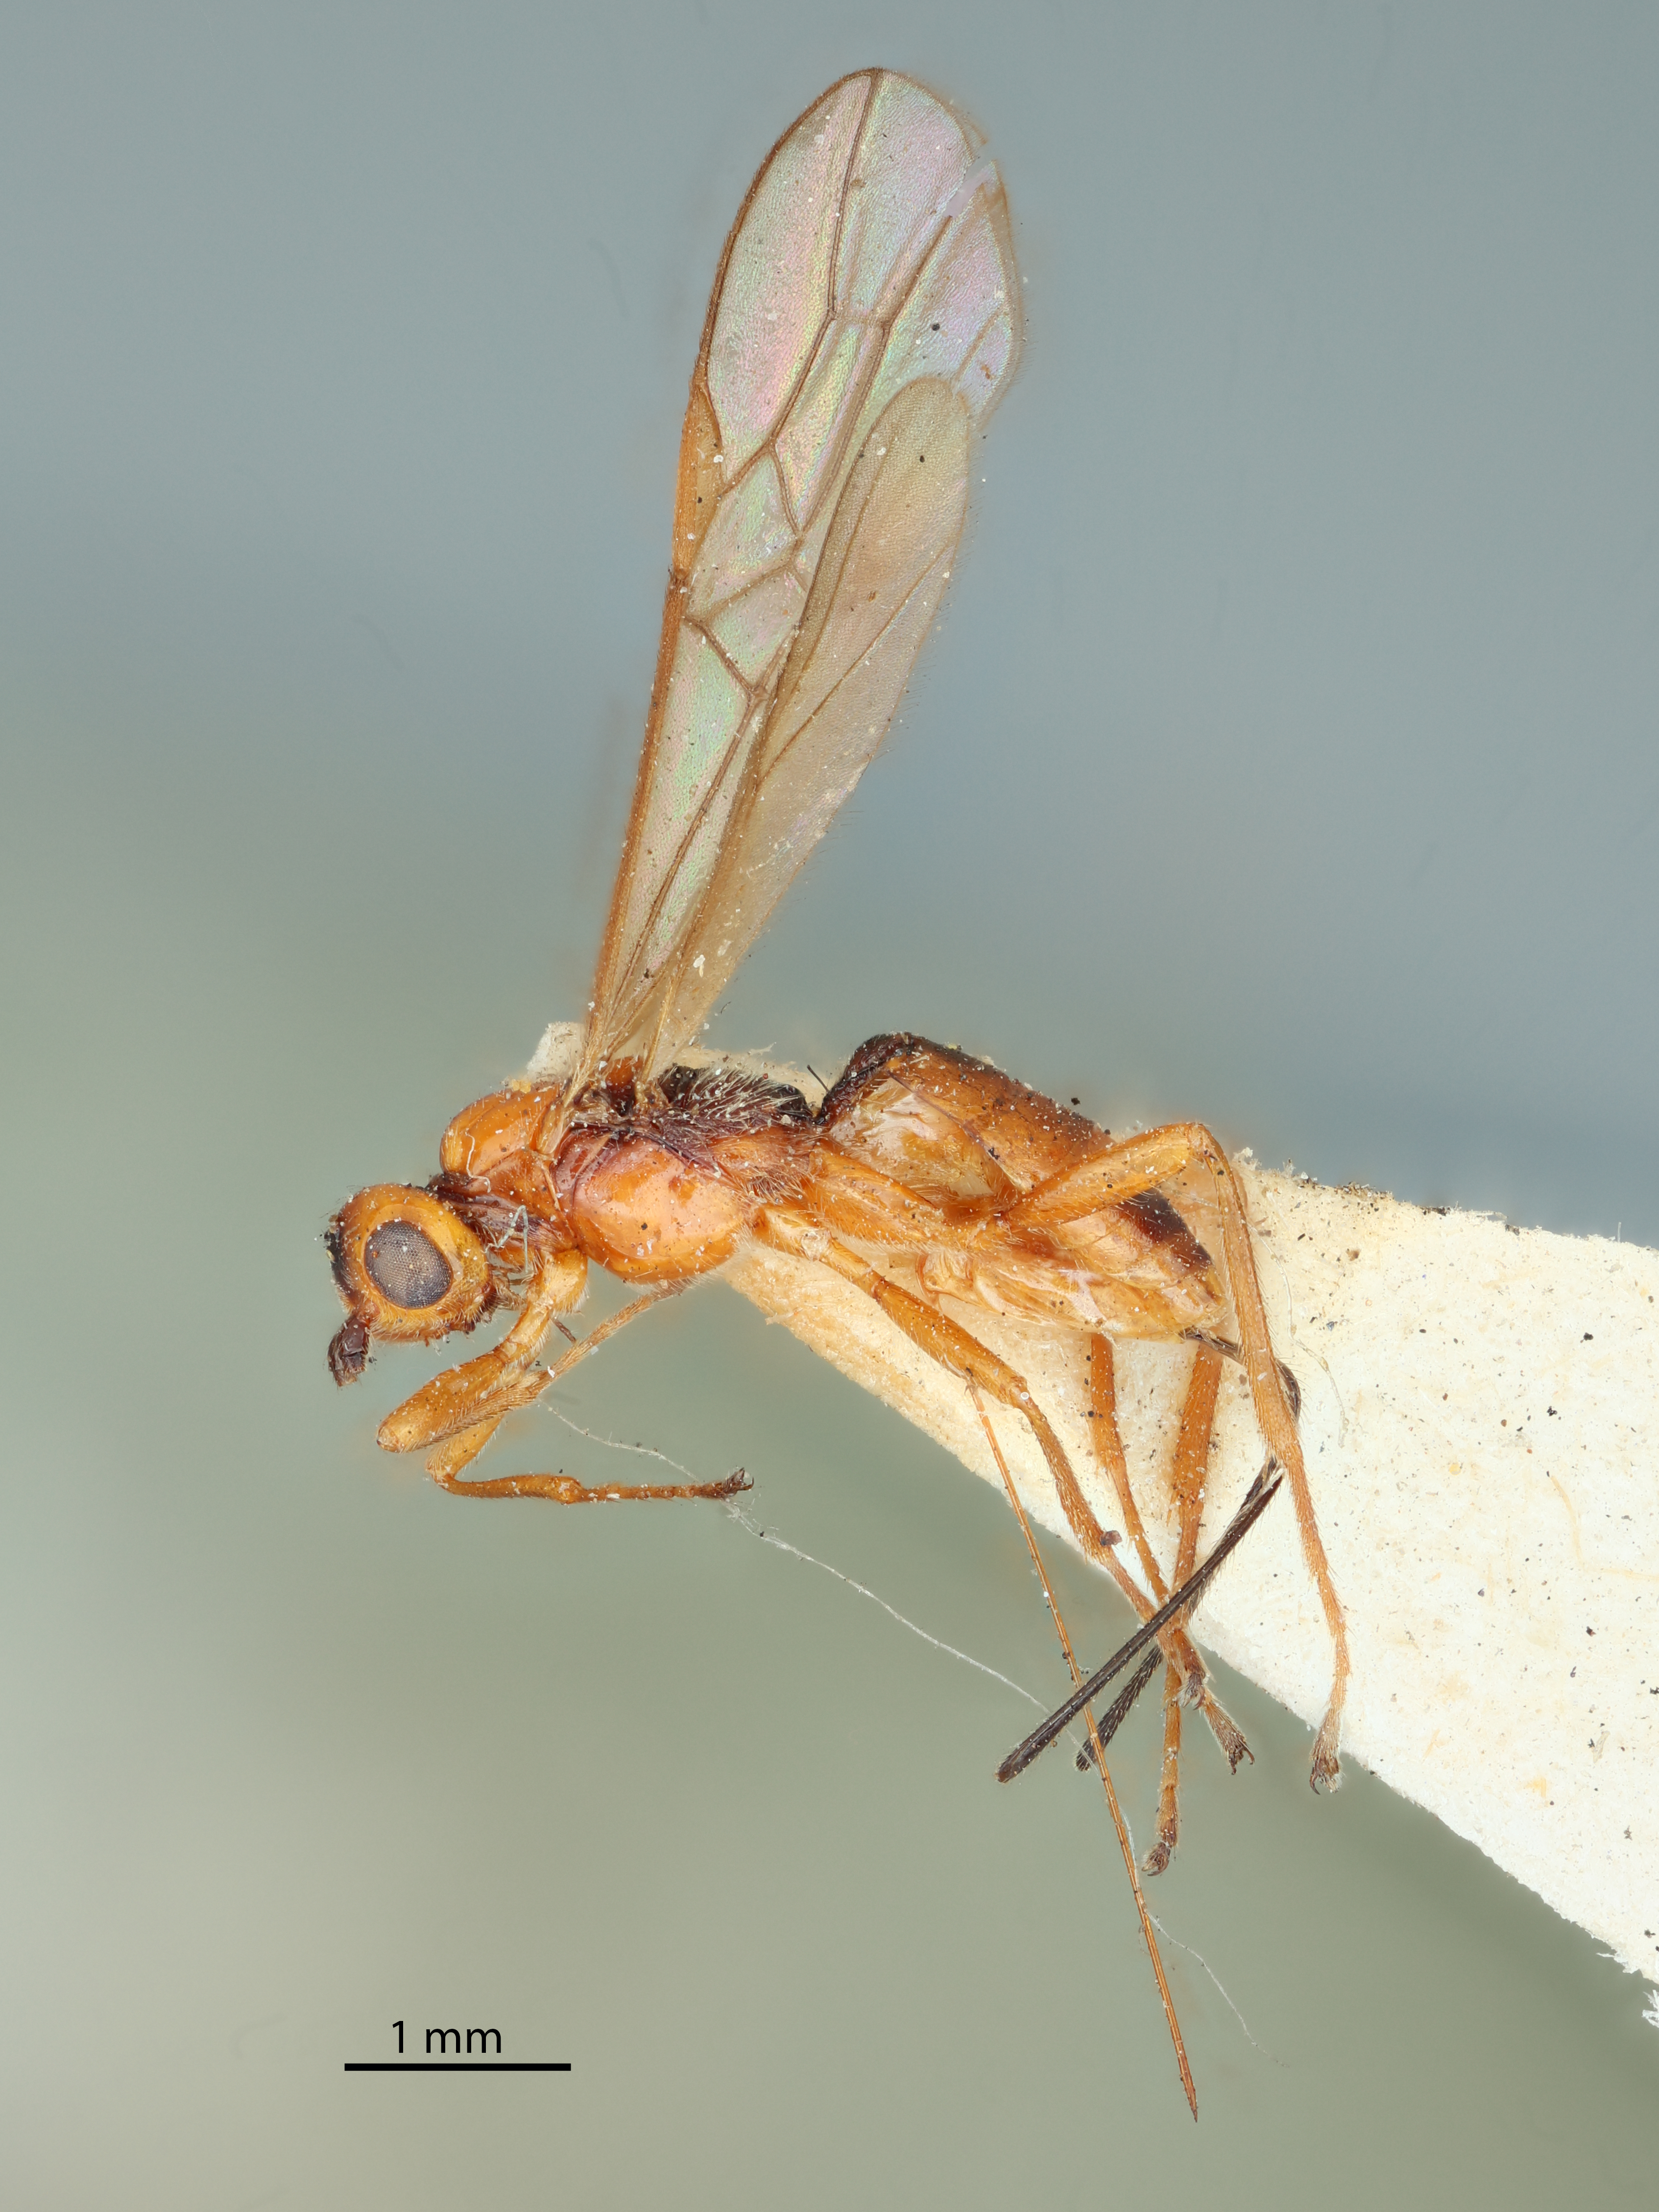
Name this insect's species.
Bracon atricollis
